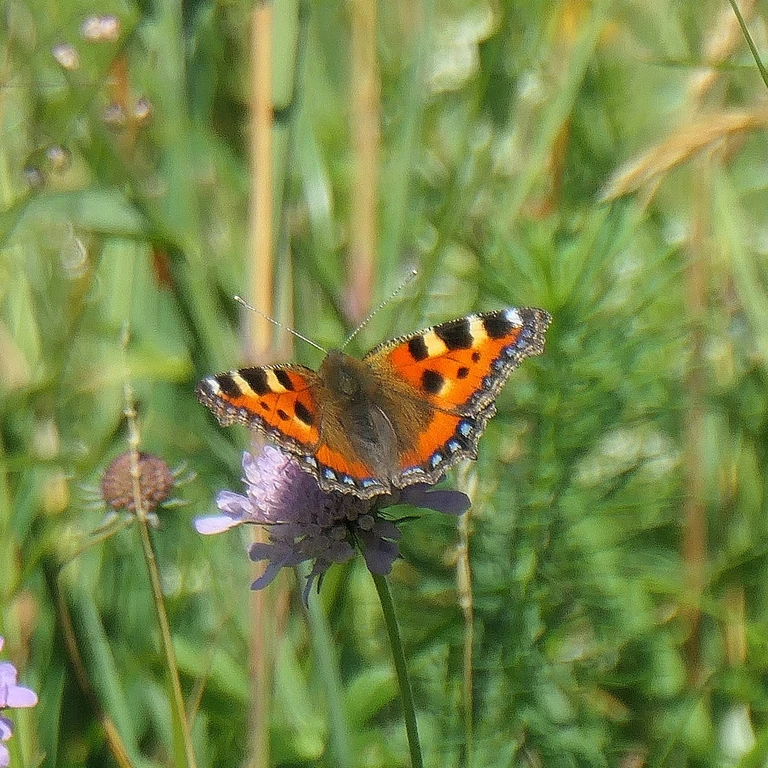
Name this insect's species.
Aglais urticae
